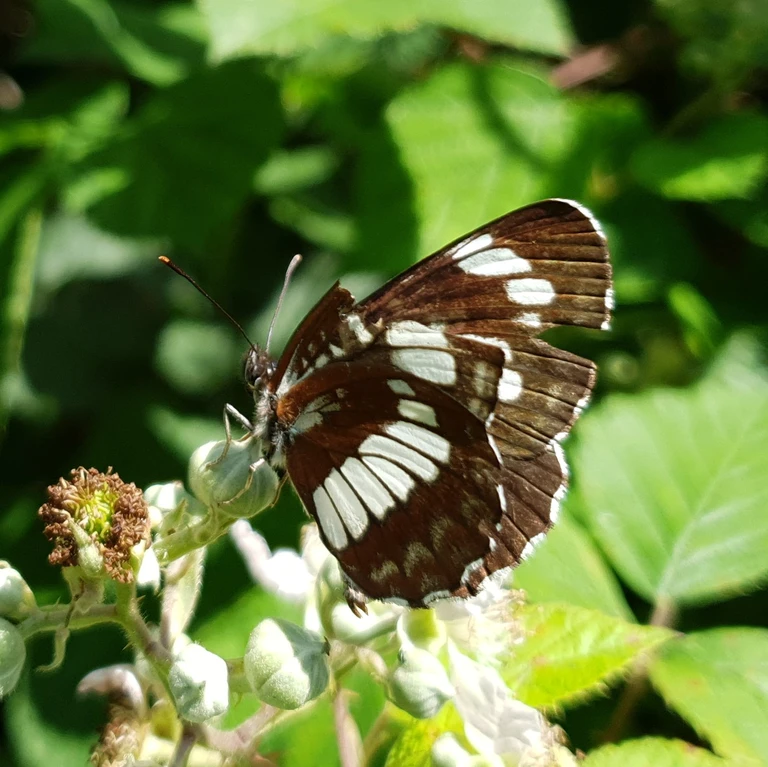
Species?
Neptis rivularis
